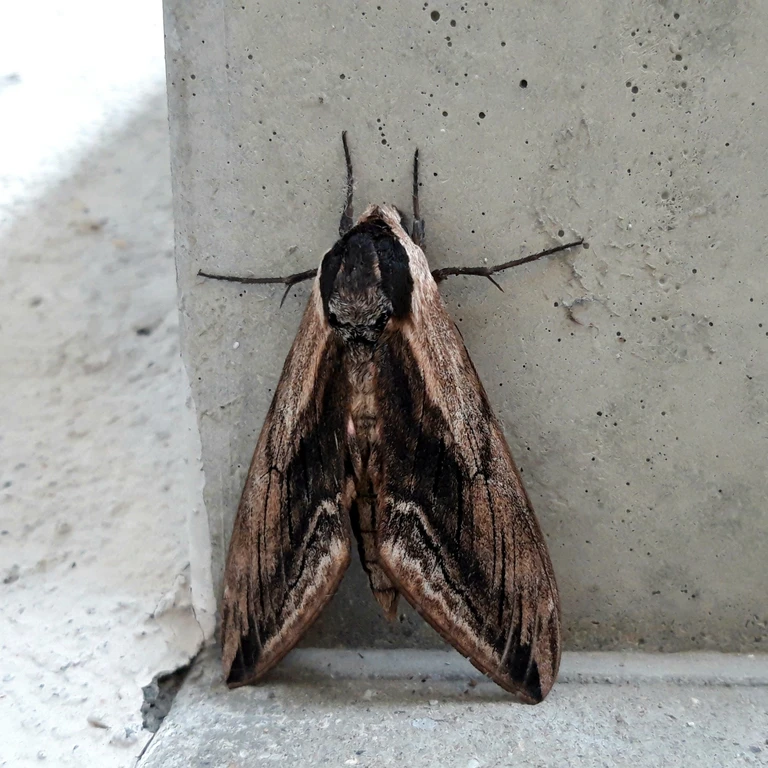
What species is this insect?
Sphinx ligustri
